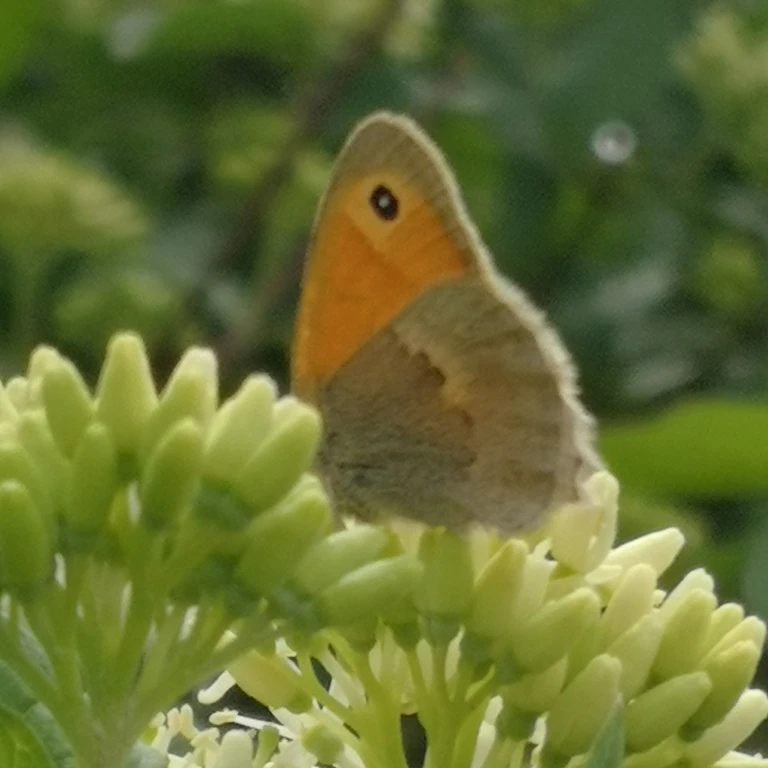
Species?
Coenonympha pamphilus
